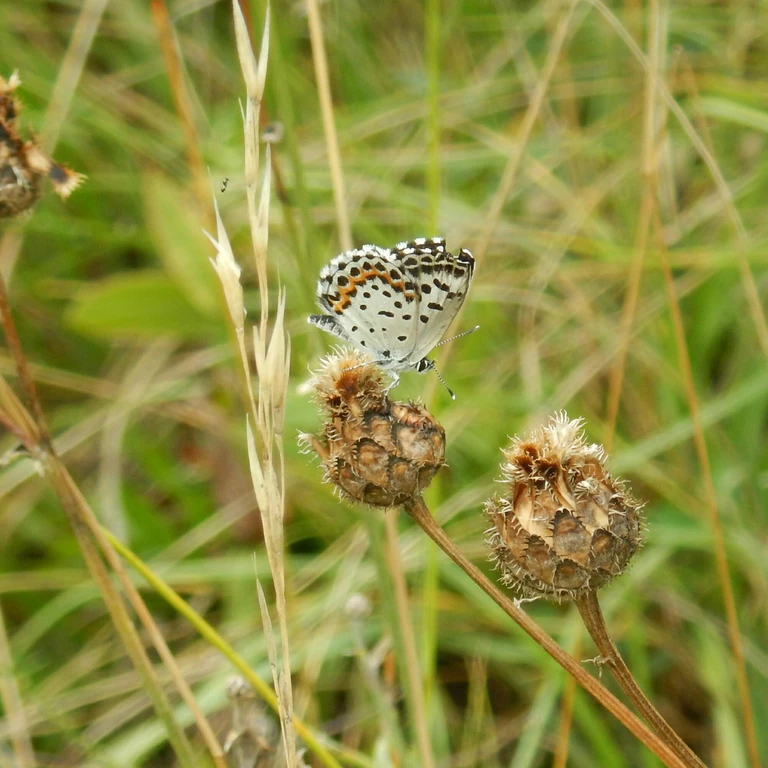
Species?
Scolitantides orion
